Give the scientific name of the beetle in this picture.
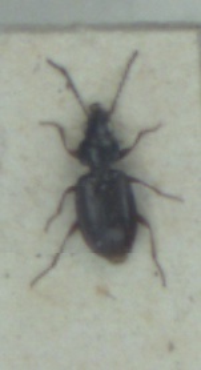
Bembidion guttula
